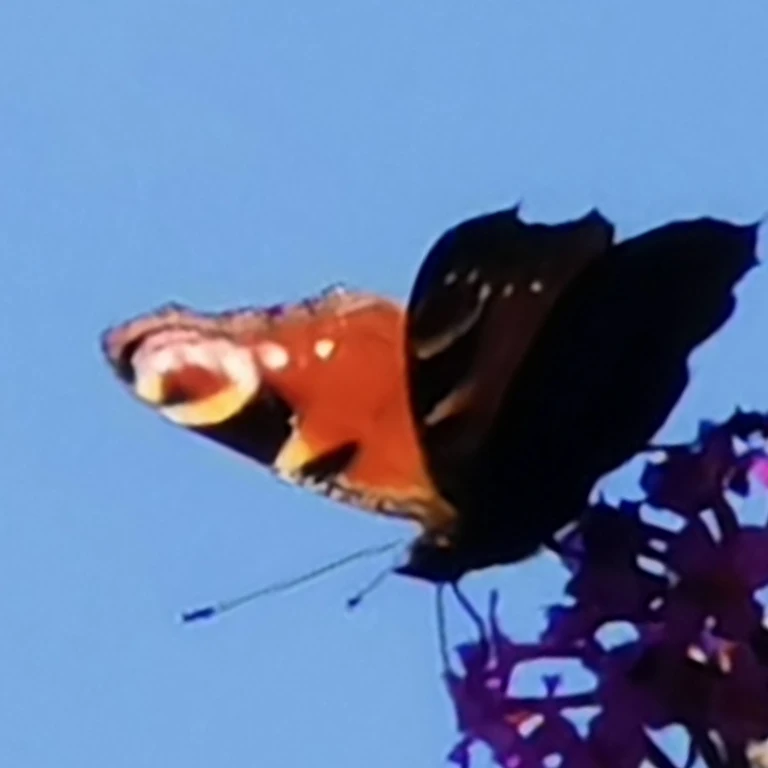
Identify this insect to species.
Aglais io
